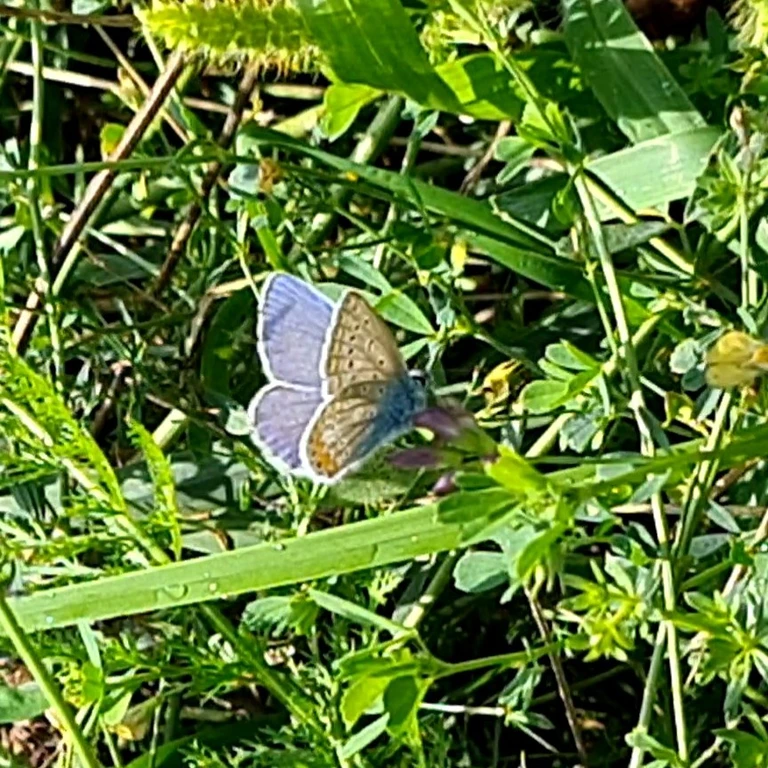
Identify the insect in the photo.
Polyommatus icarus
